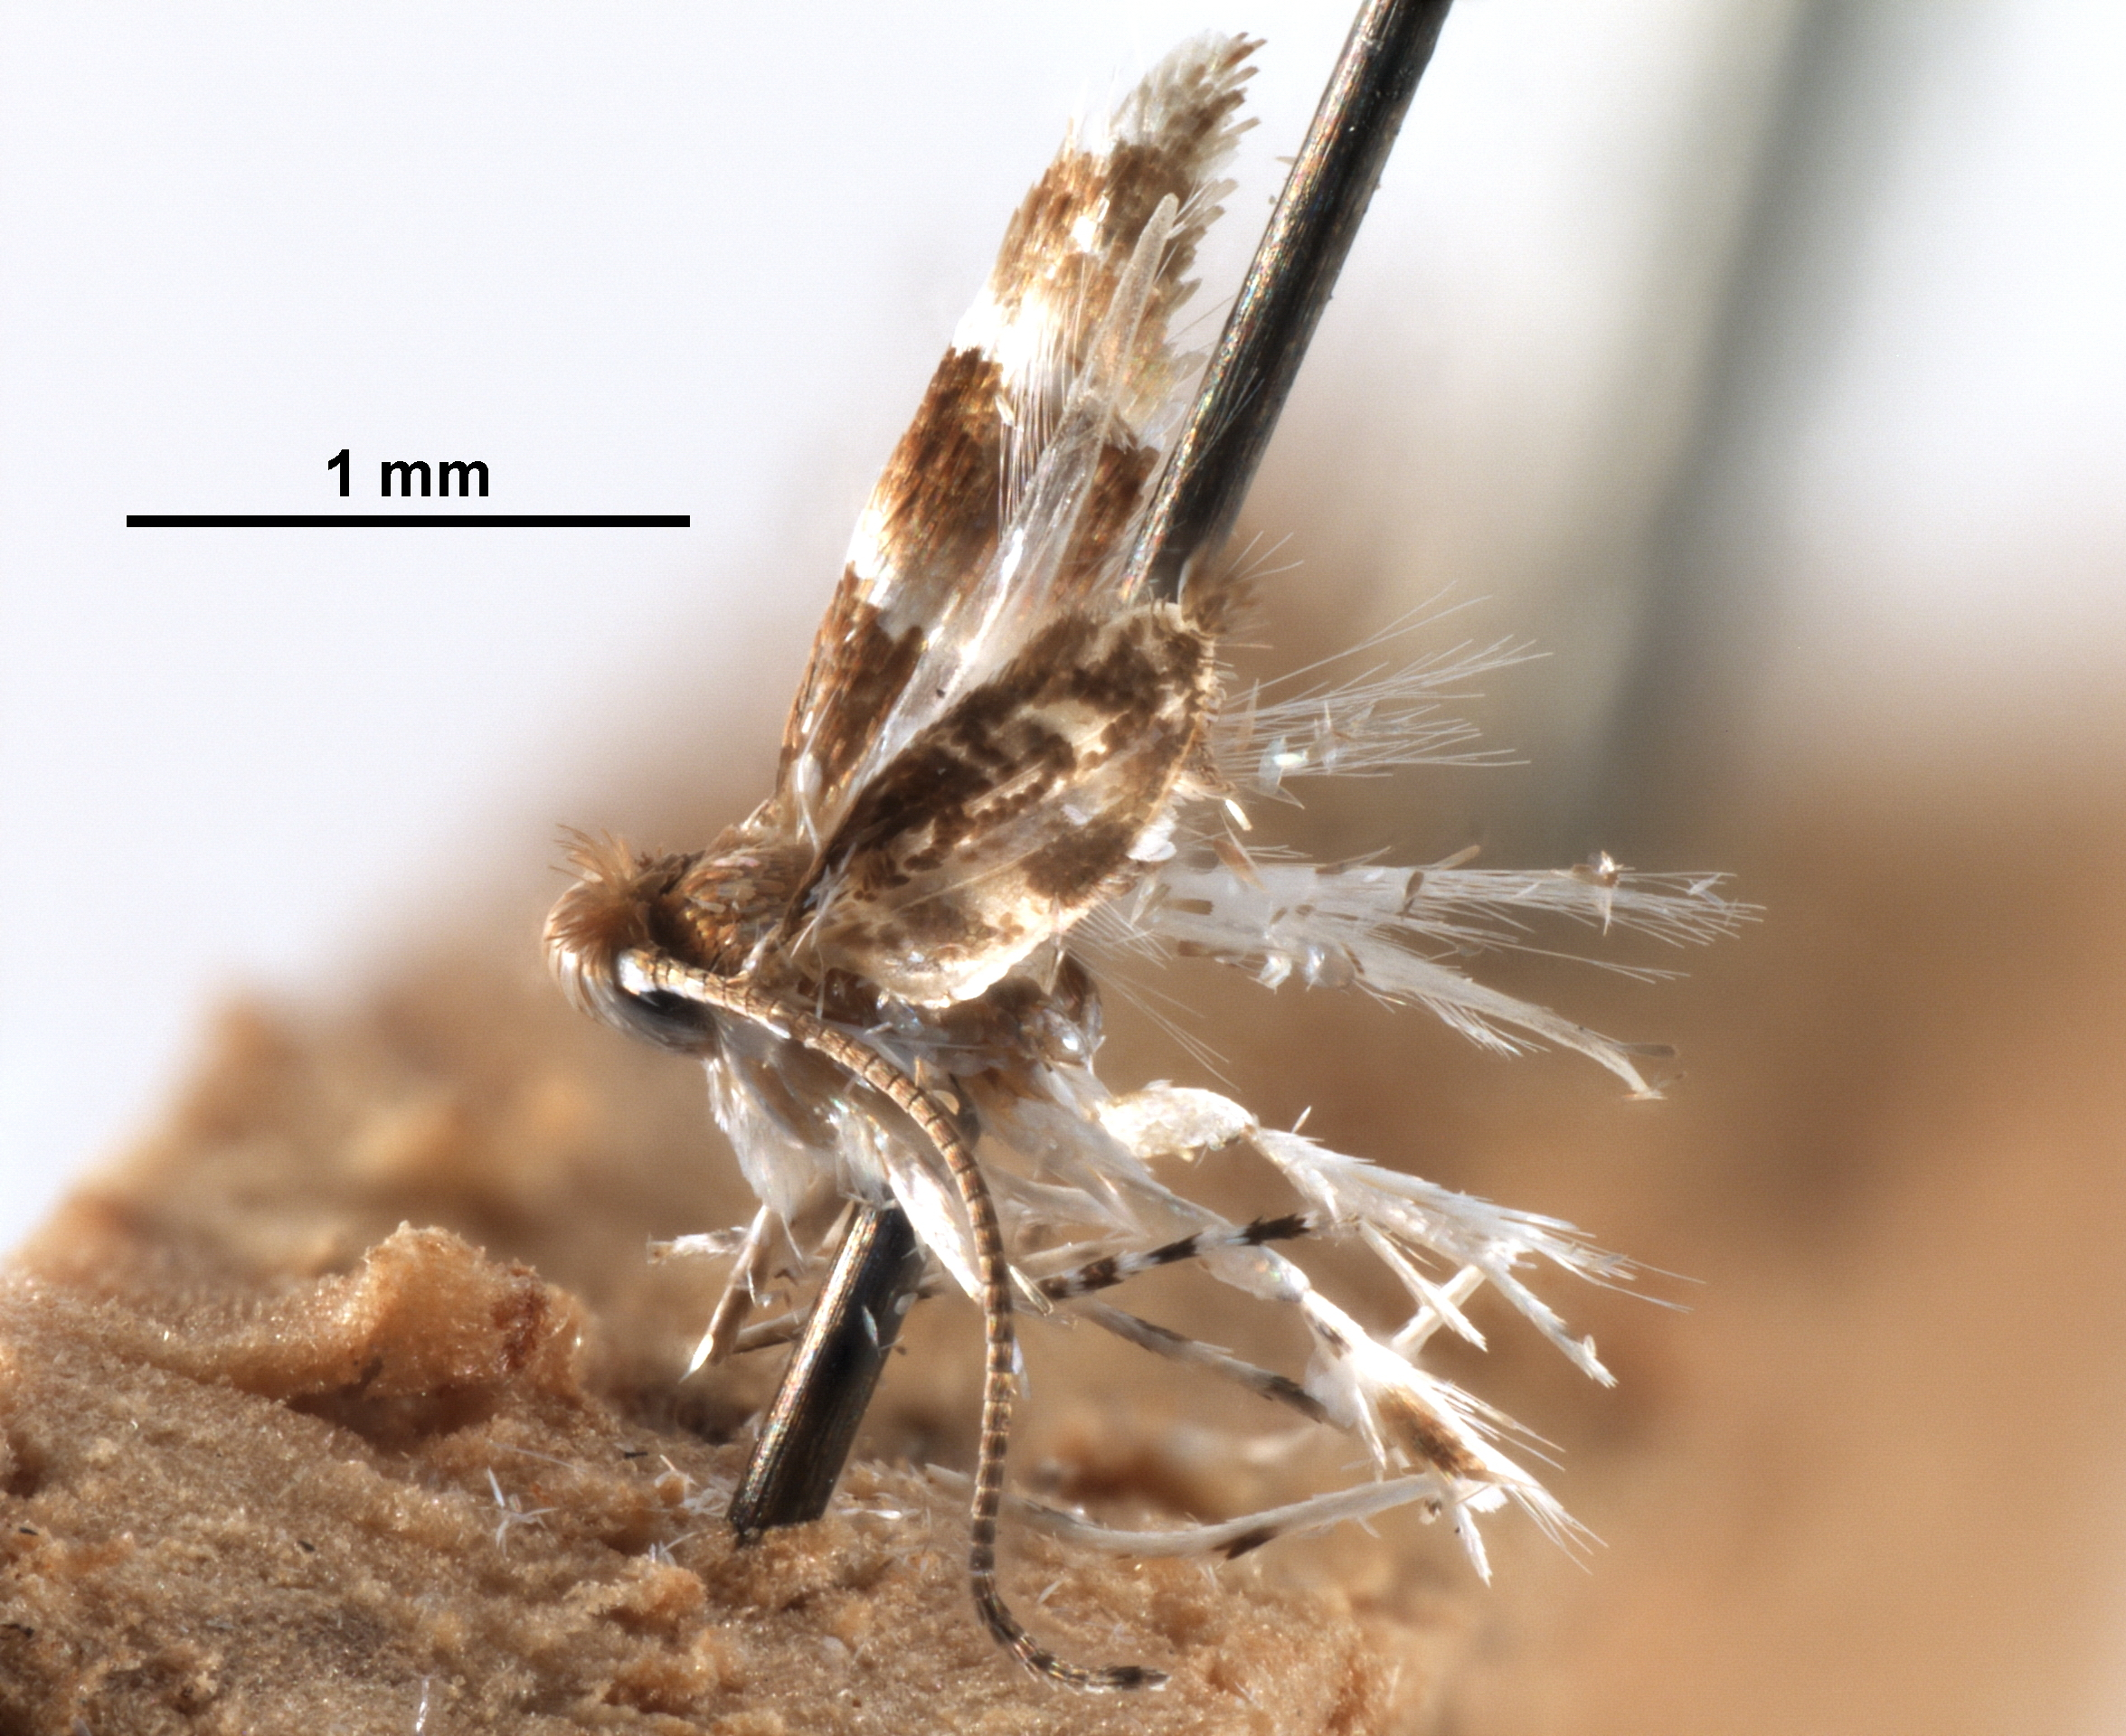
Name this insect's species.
Phyllonorycter stigmaphyllae
